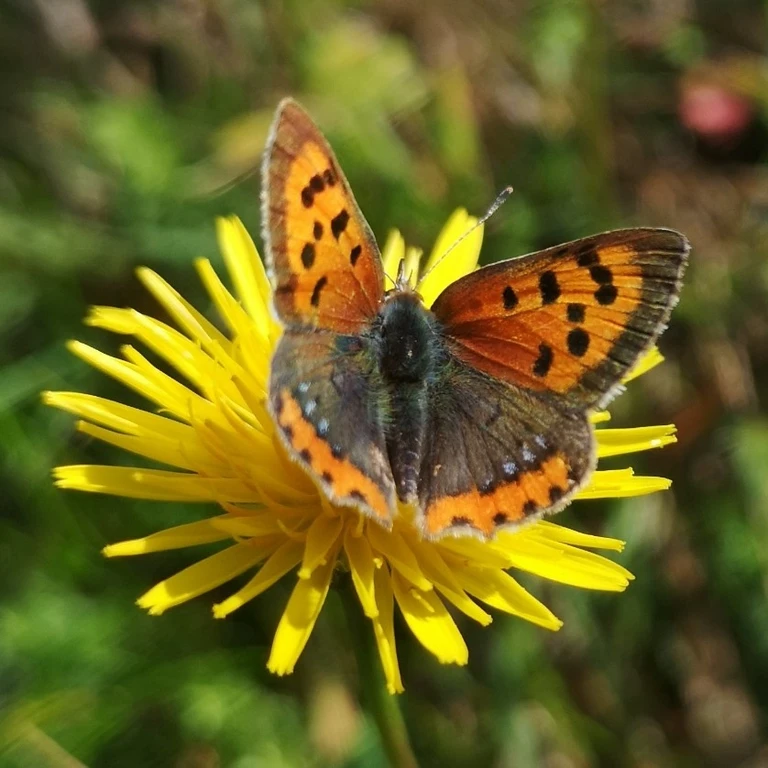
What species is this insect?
Lycaena phlaeas
